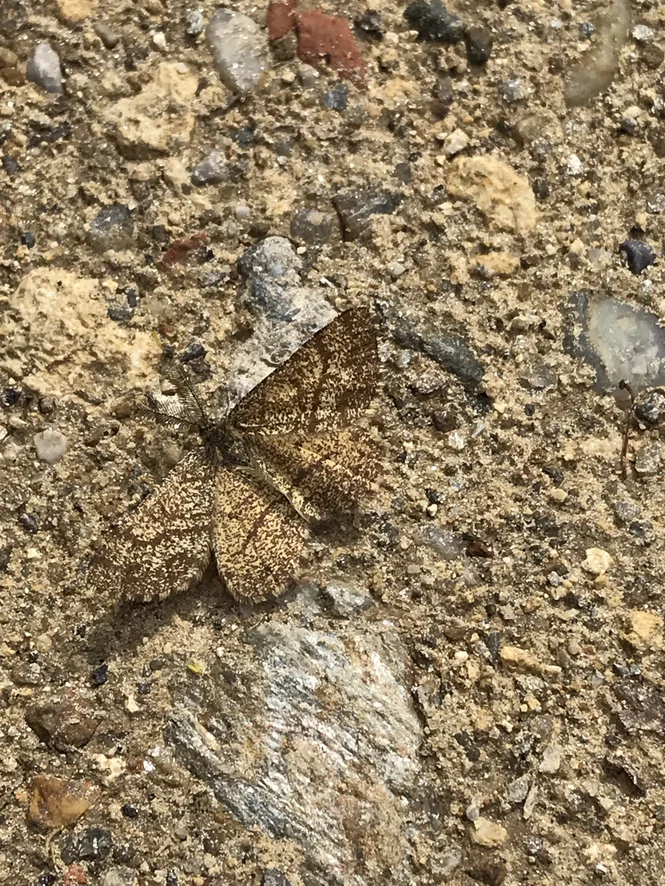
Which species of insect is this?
Ematurga atomaria
